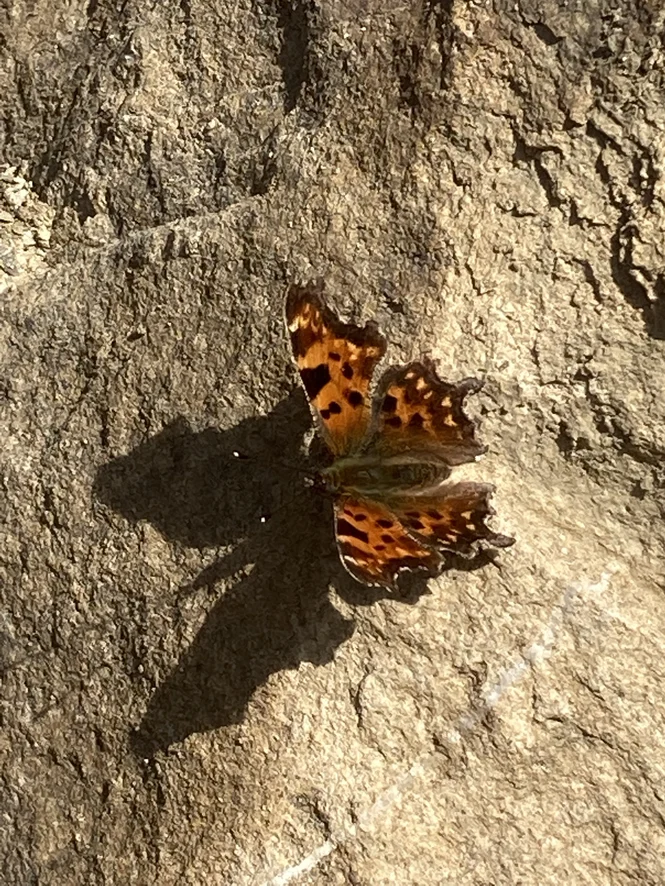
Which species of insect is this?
Polygonia c-album
